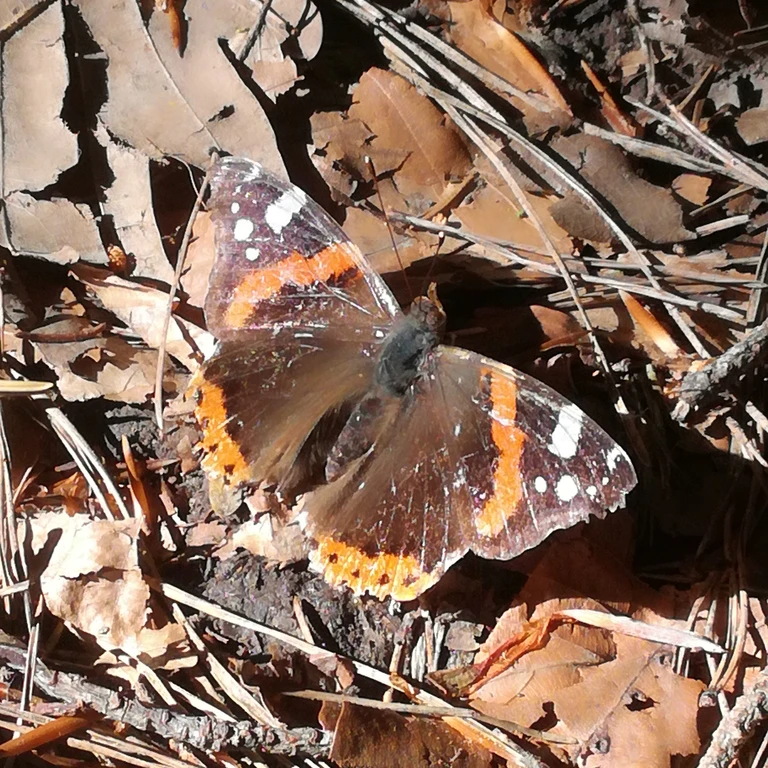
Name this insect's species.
Vanessa atalanta
